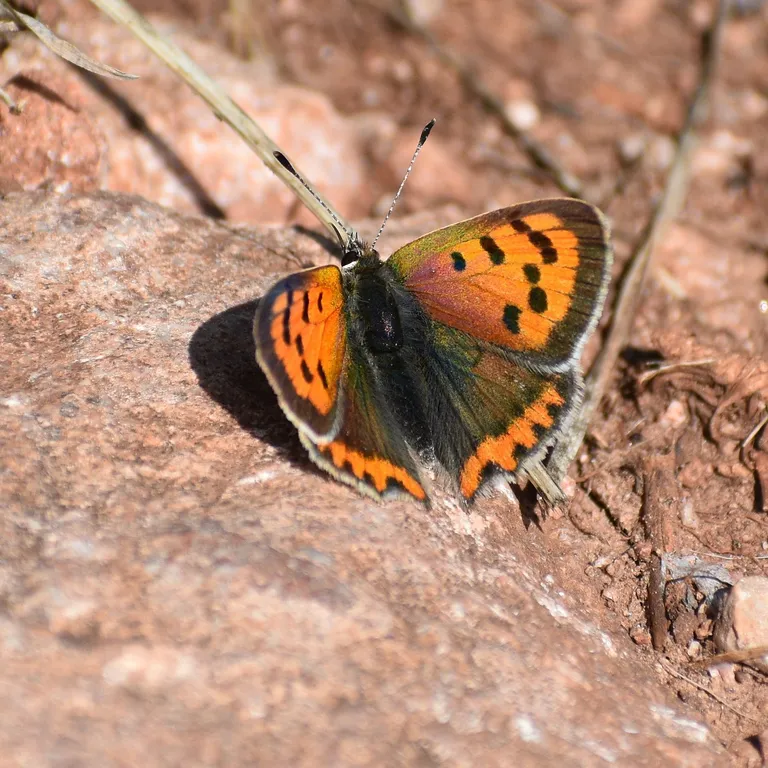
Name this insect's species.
Lycaena phlaeas
